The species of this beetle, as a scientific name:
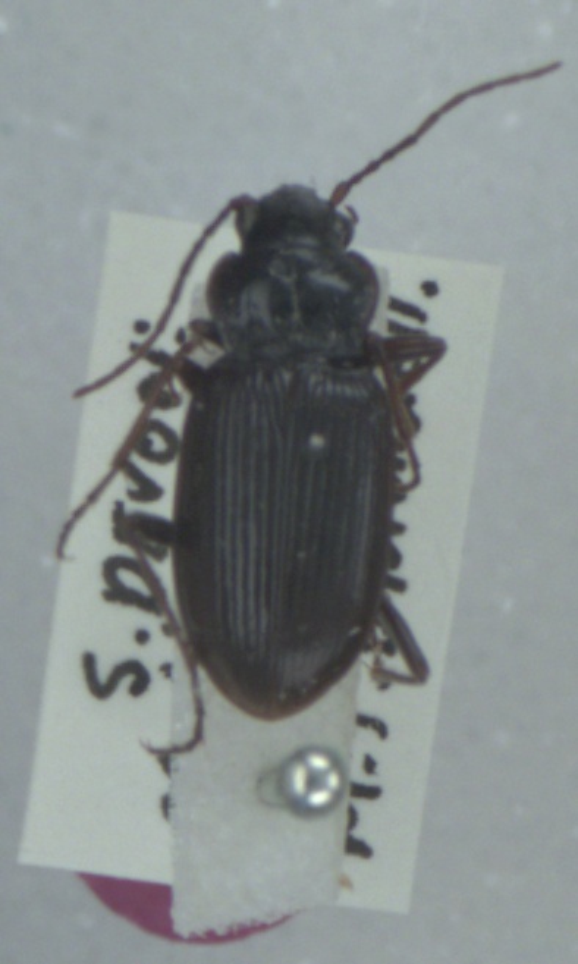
Nebria brevicollis
